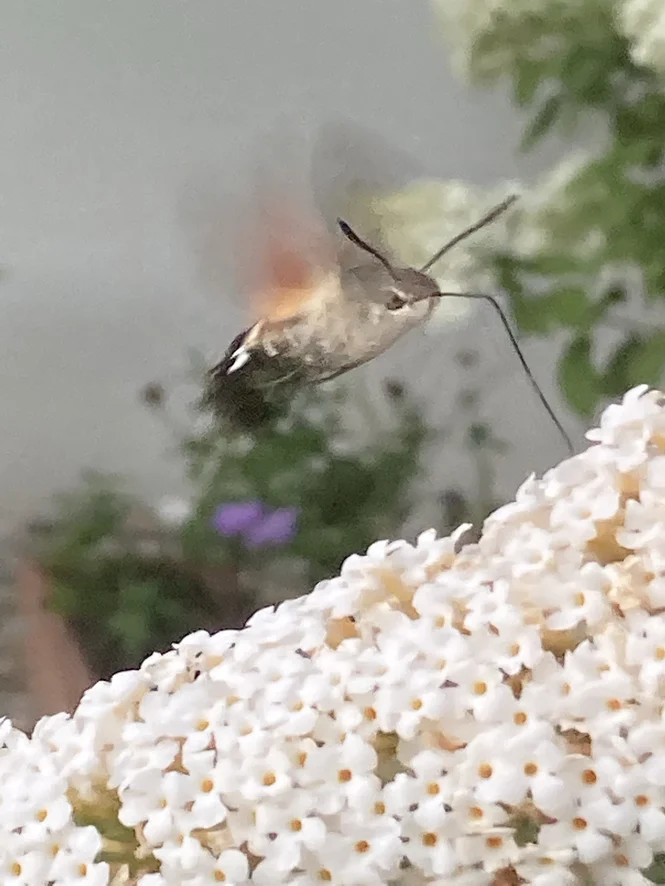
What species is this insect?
Macroglossum stellatarum
